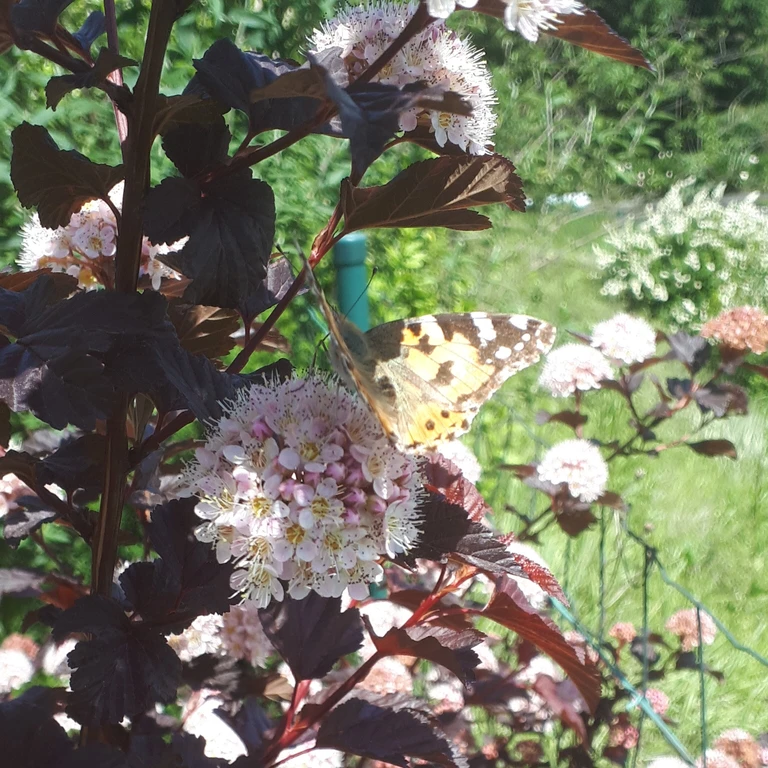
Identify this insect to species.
Vanessa cardui
